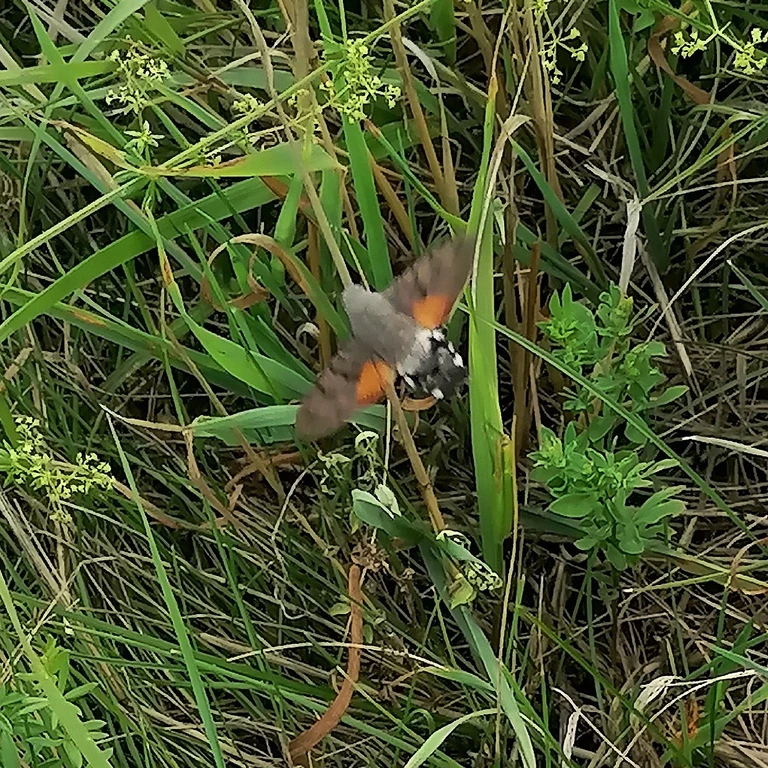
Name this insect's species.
Macroglossum stellatarum
